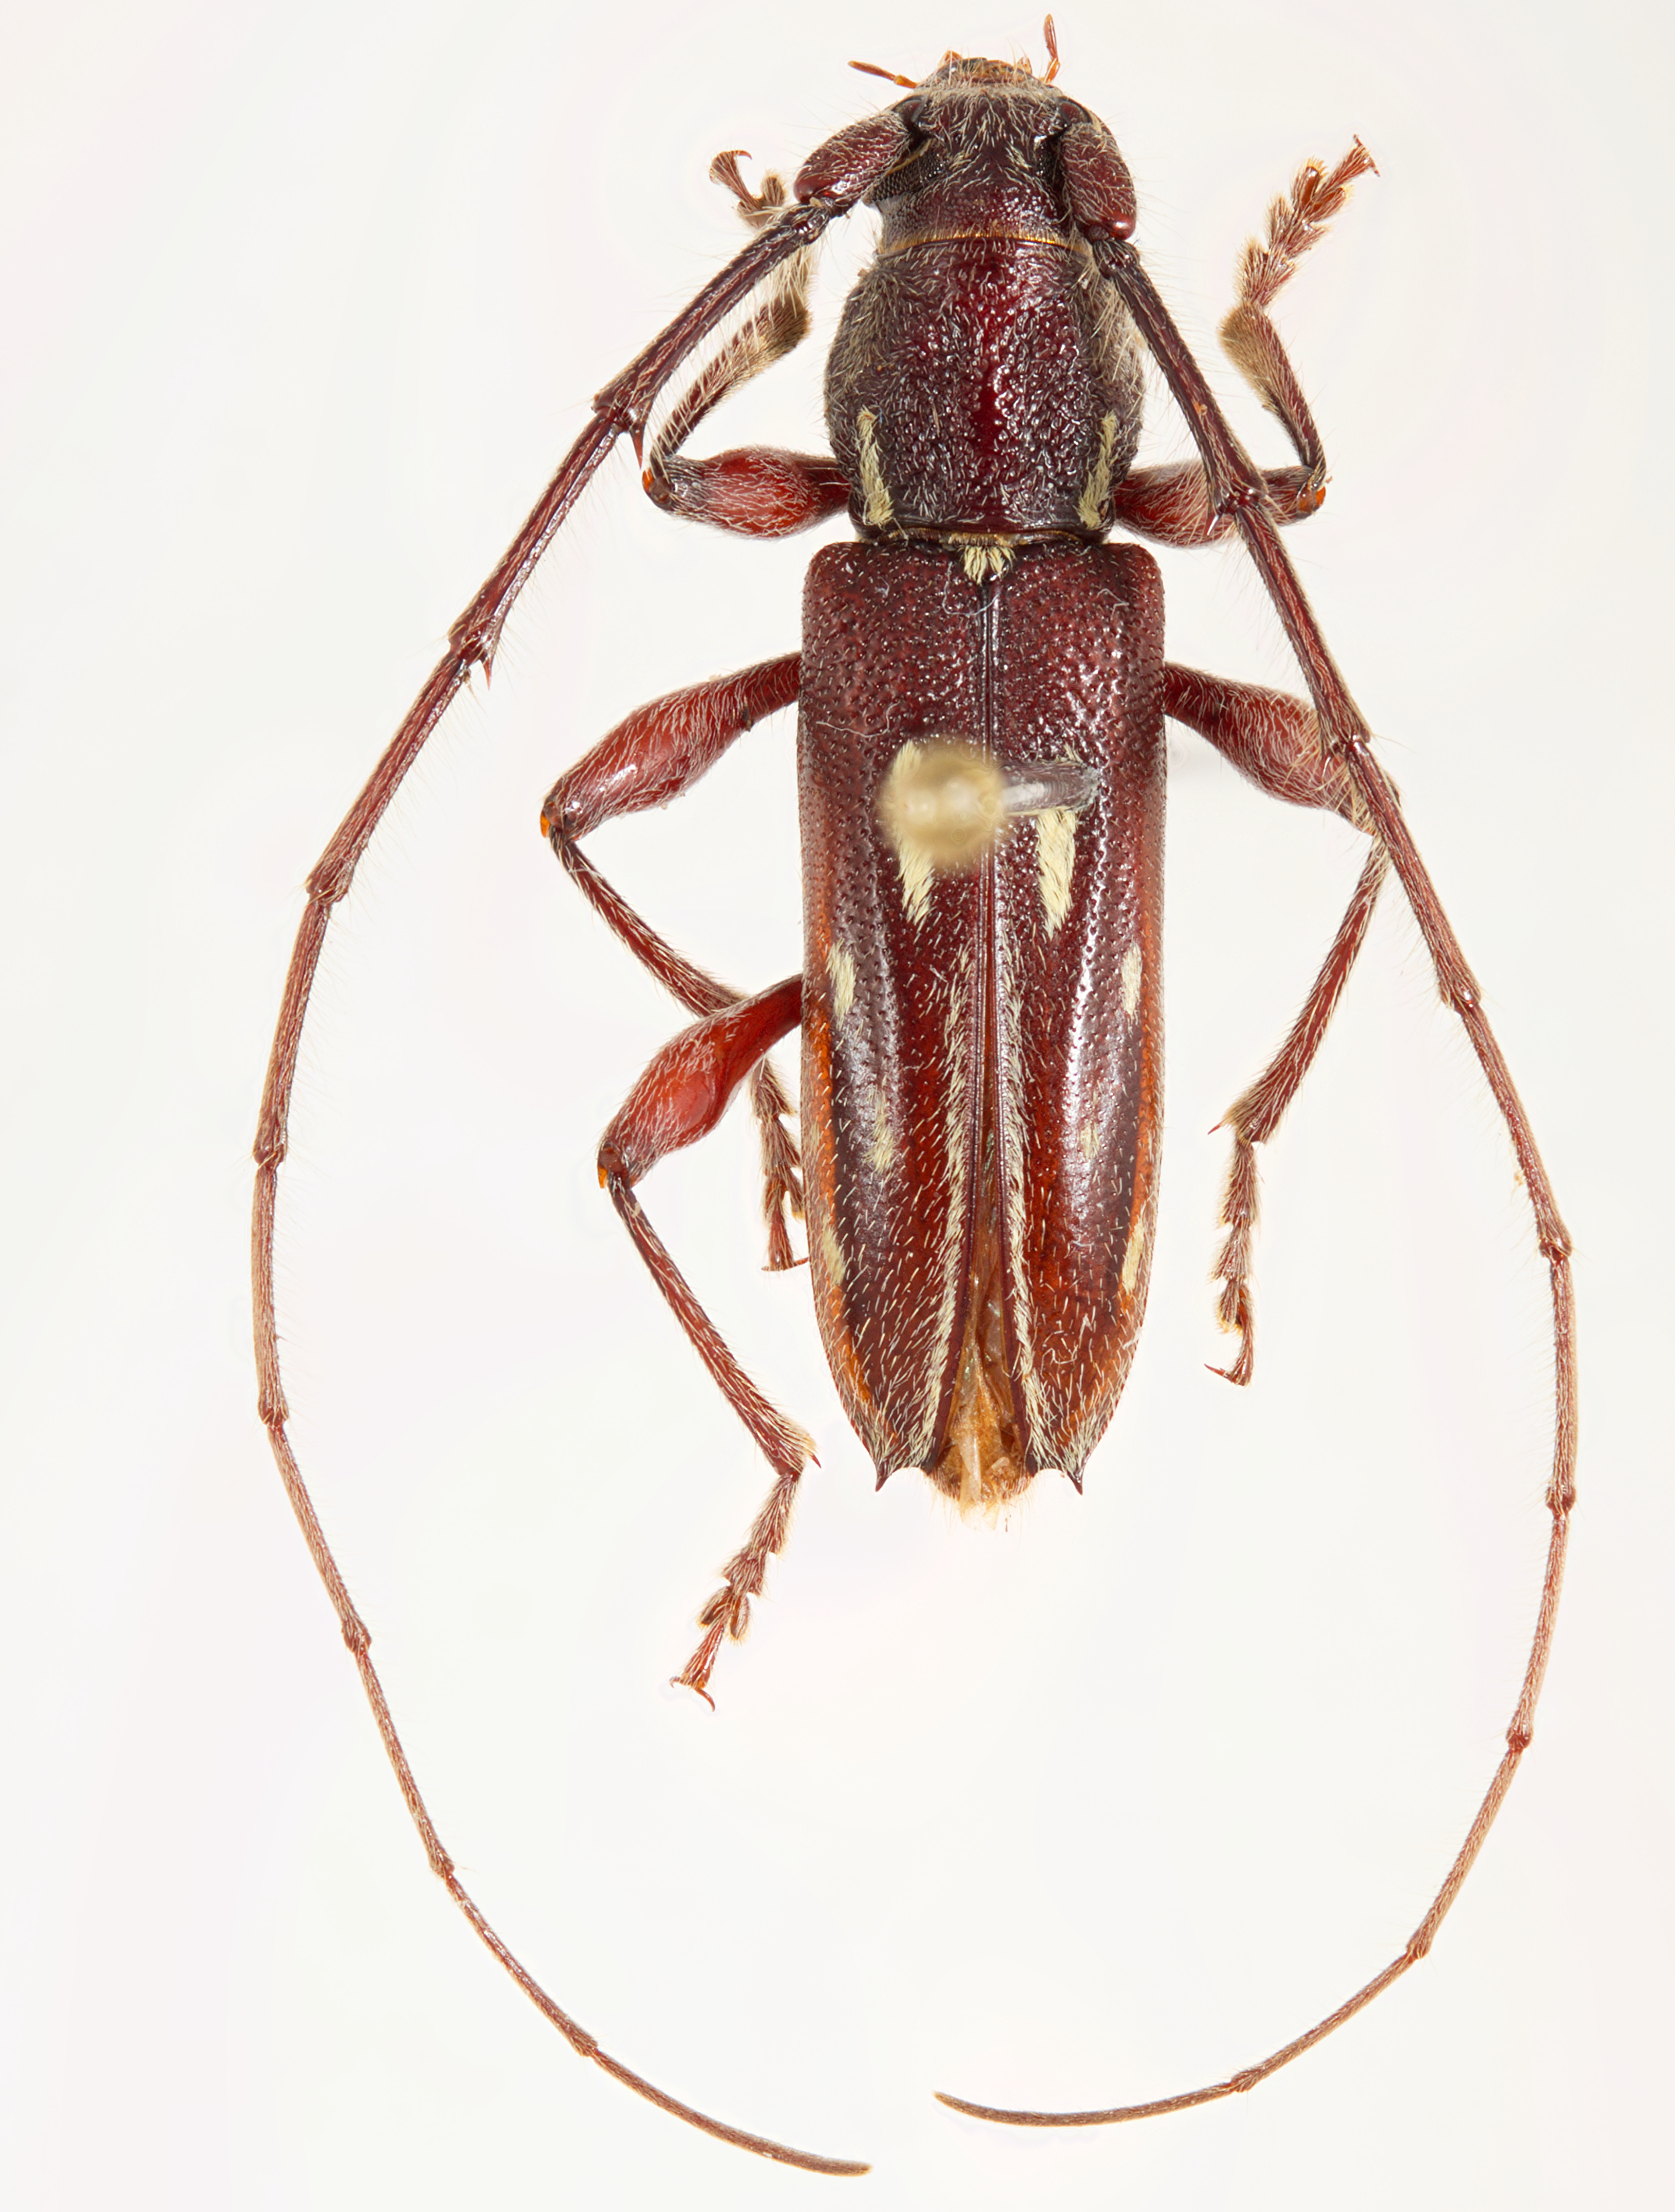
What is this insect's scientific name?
Ambonus distinctus
